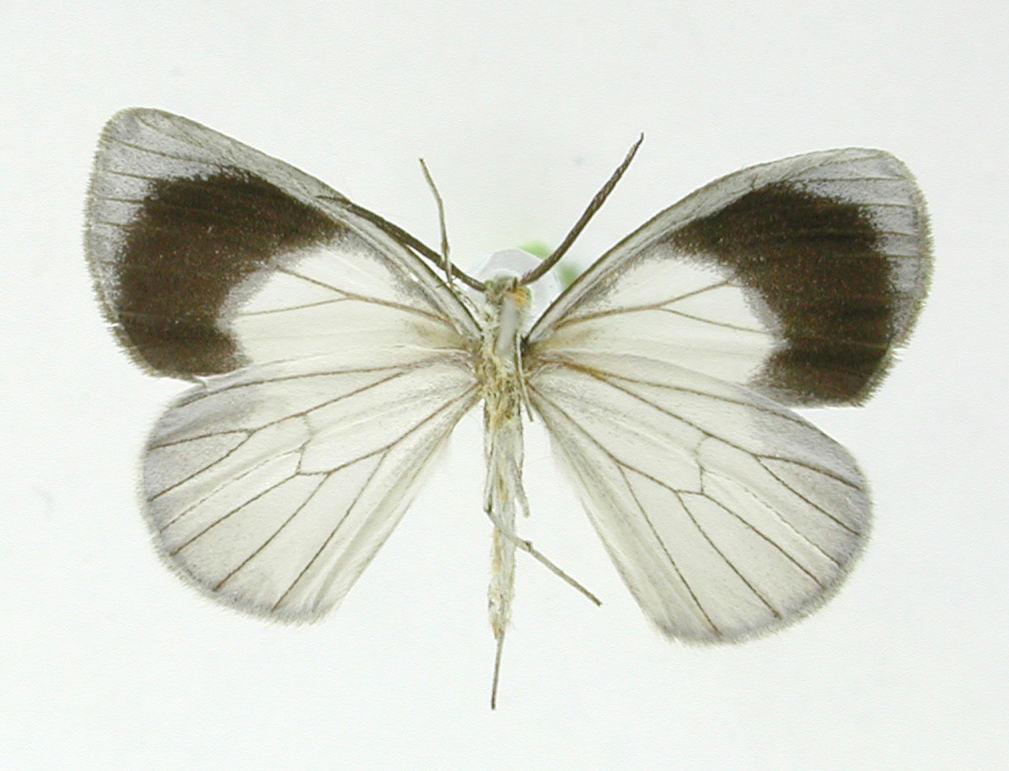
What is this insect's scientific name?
Devarodes amoena
